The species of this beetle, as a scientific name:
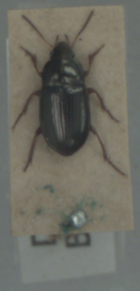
Amara anthobia
